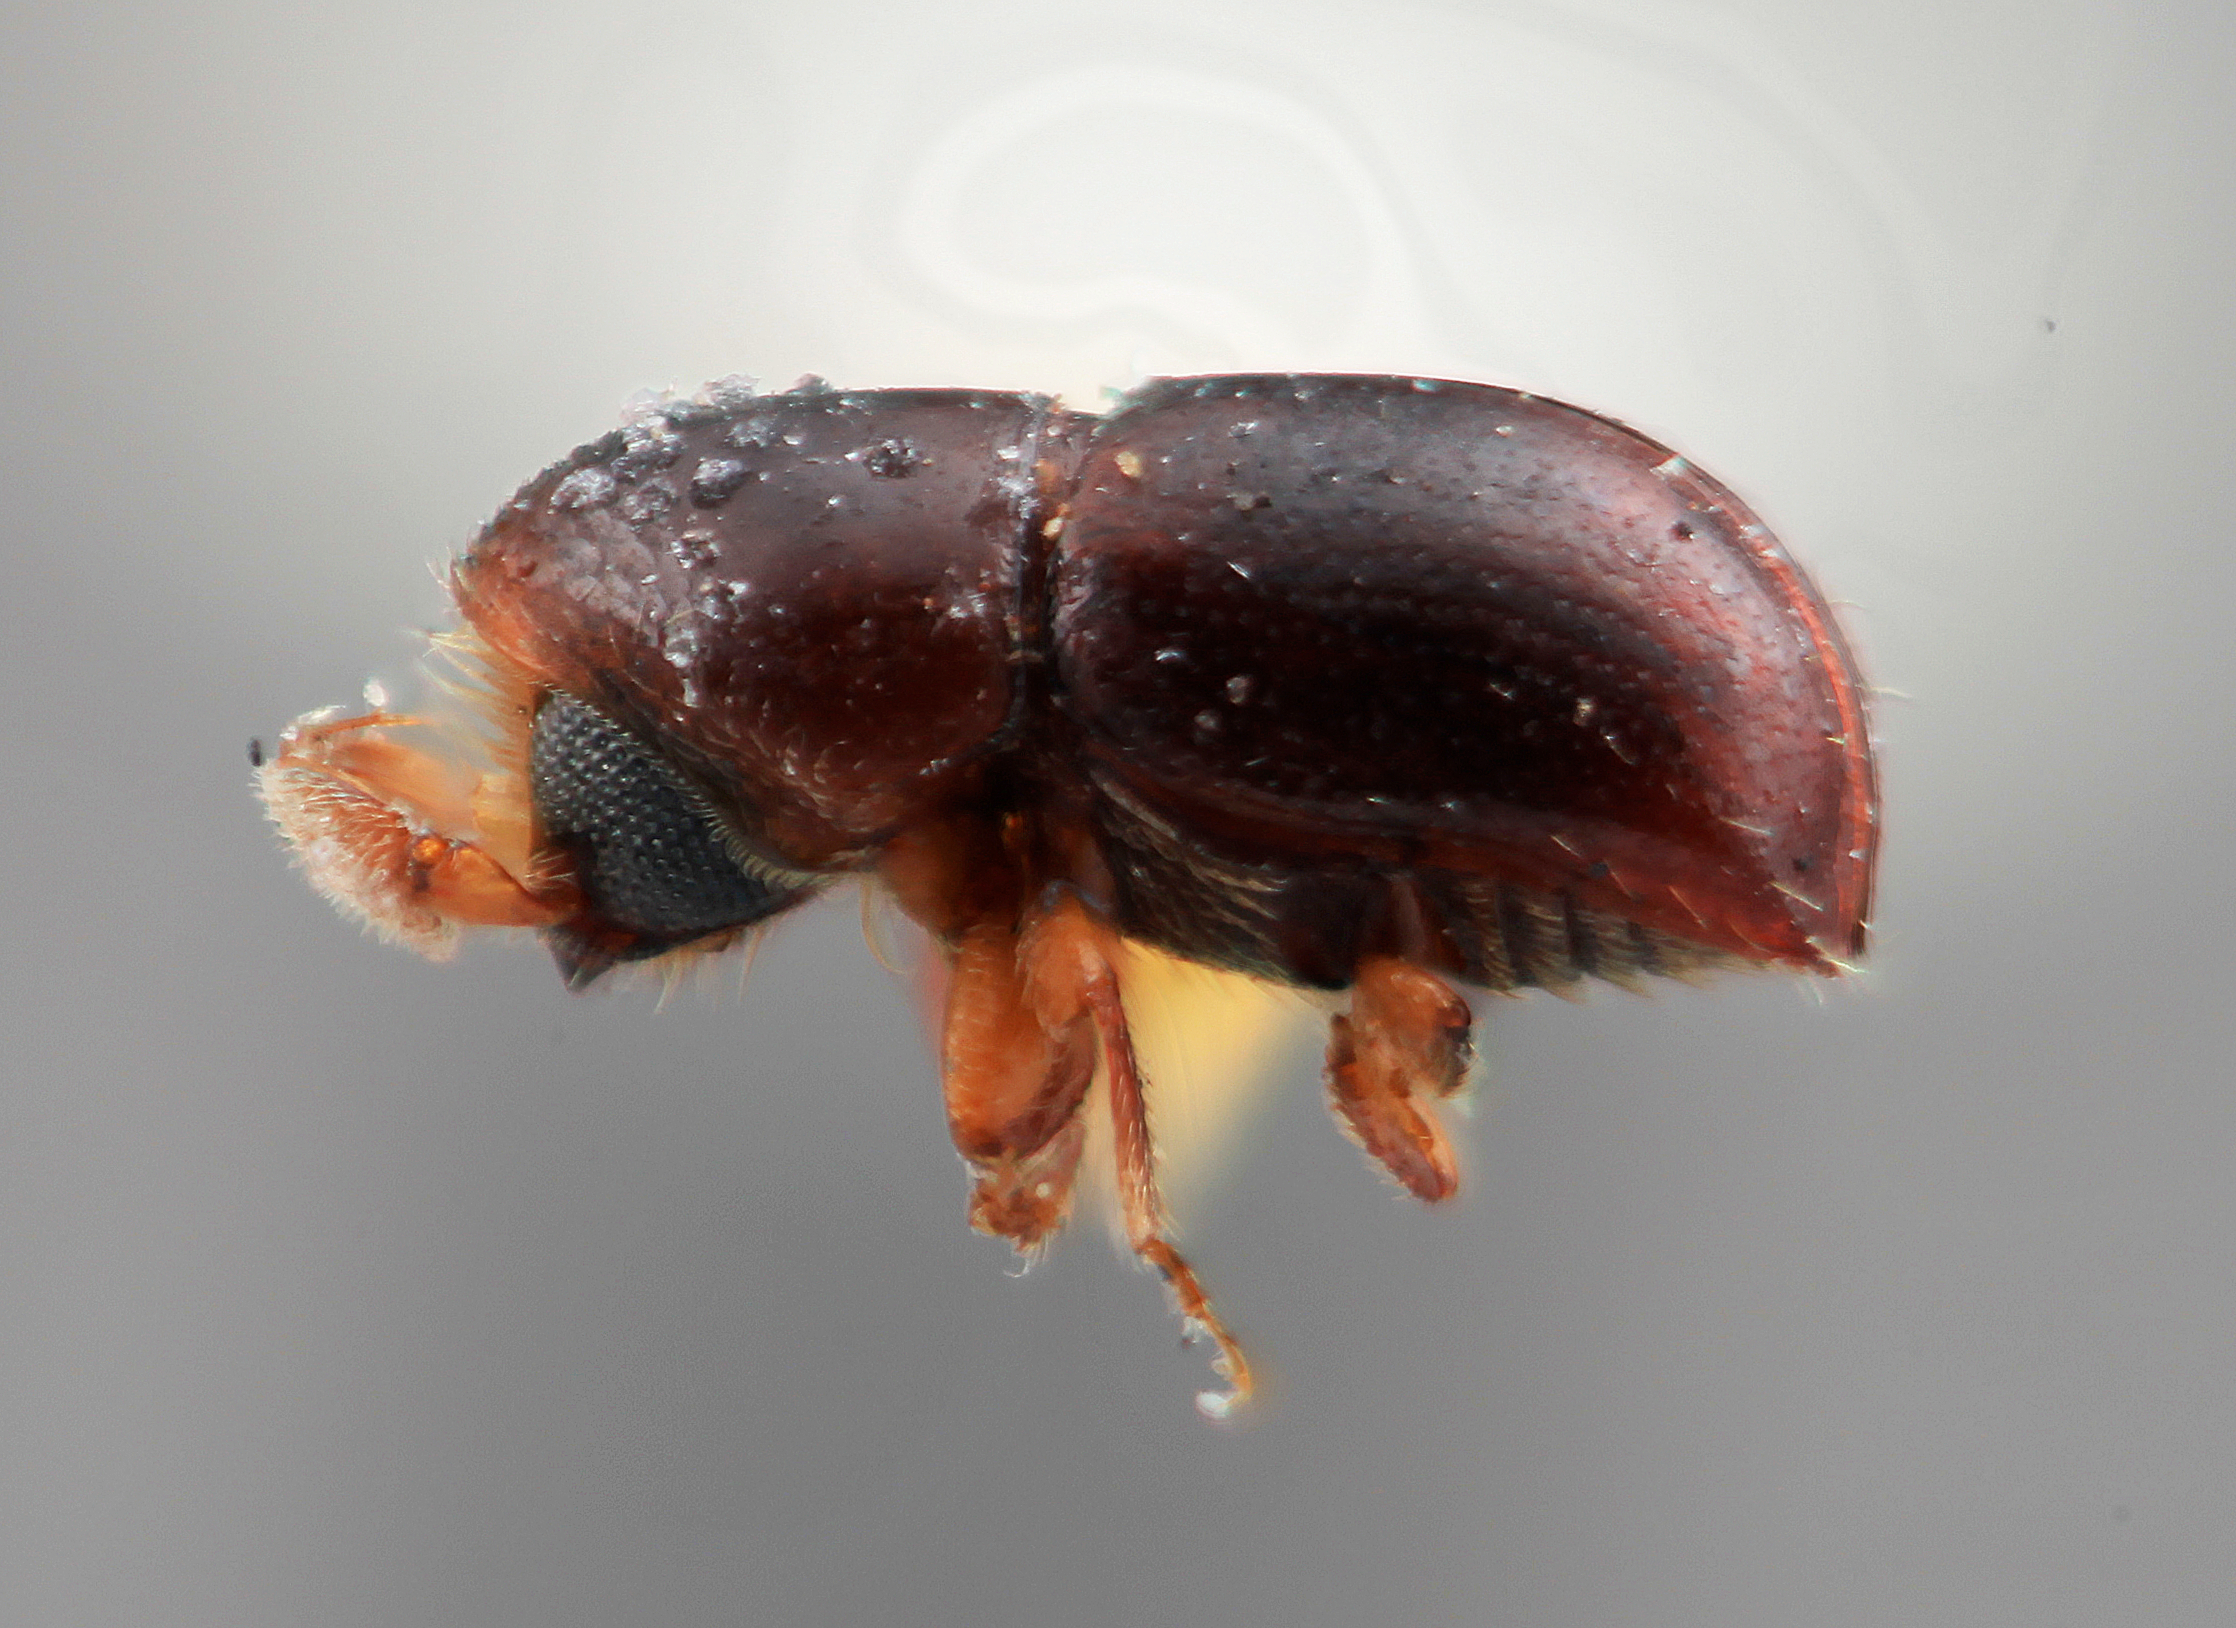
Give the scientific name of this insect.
Corthylus pygmaeus
